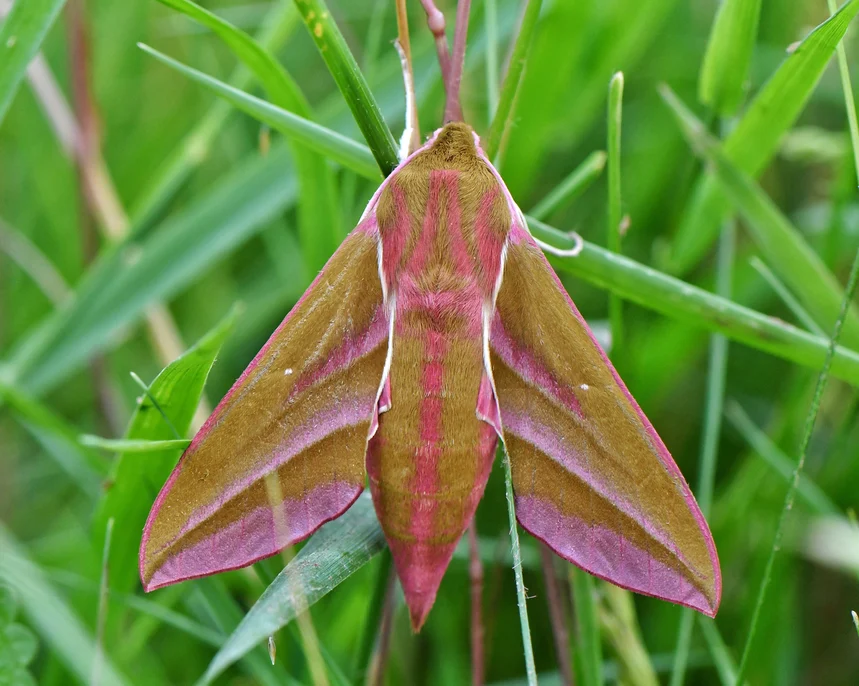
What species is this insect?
Deilephila elpenor
